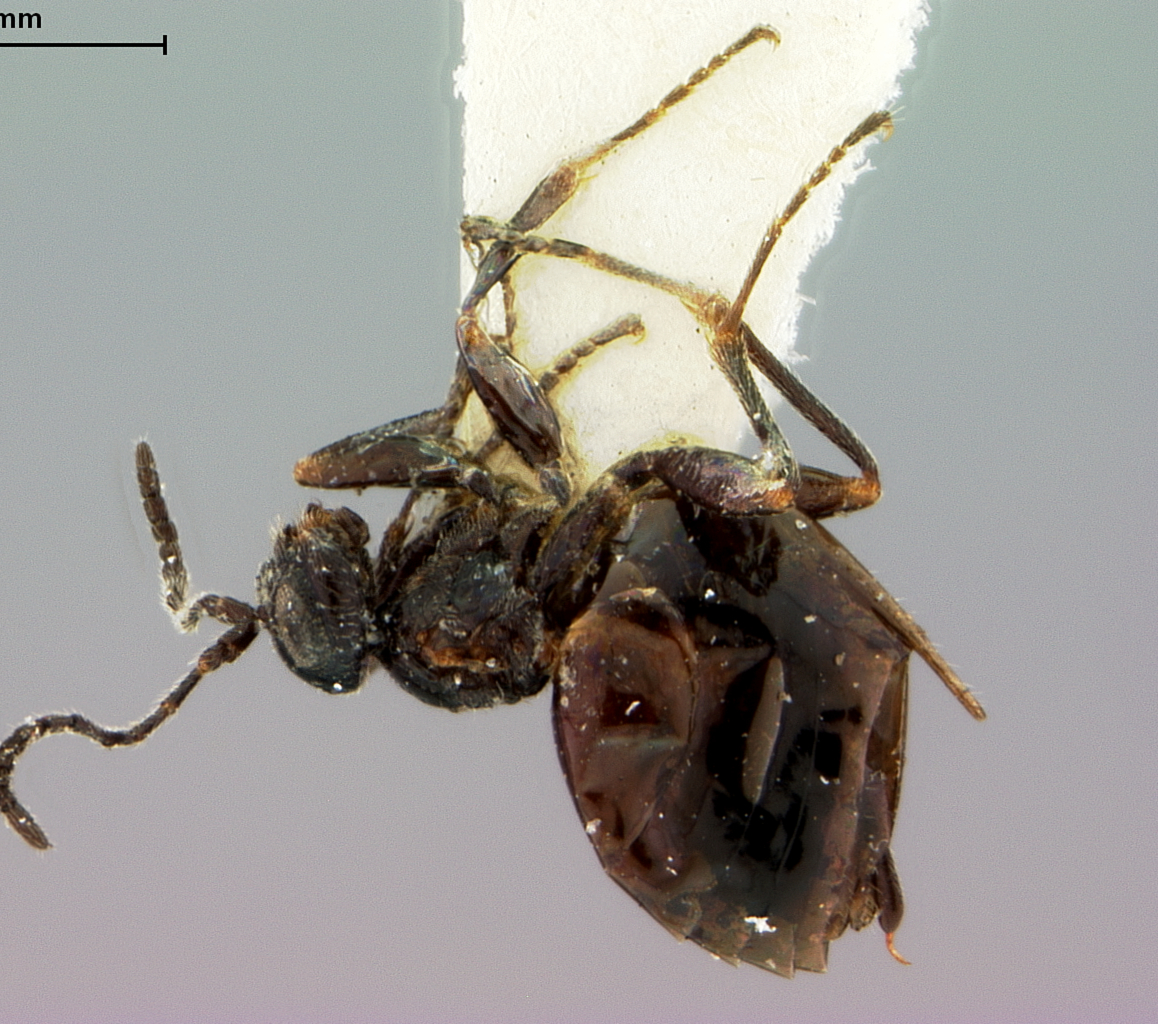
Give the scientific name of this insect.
Phylloteras prinum
